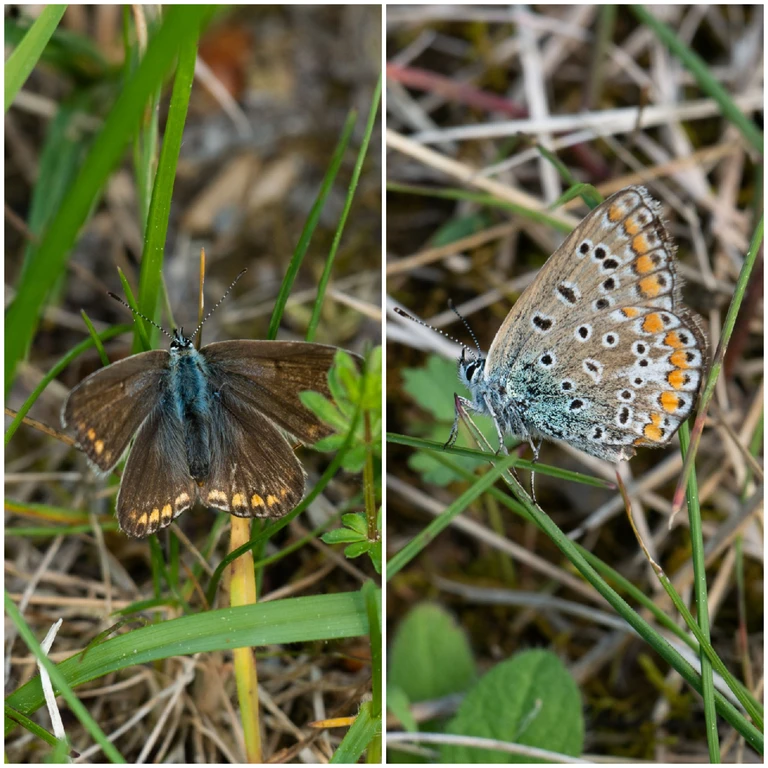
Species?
Polyommatus icarus
